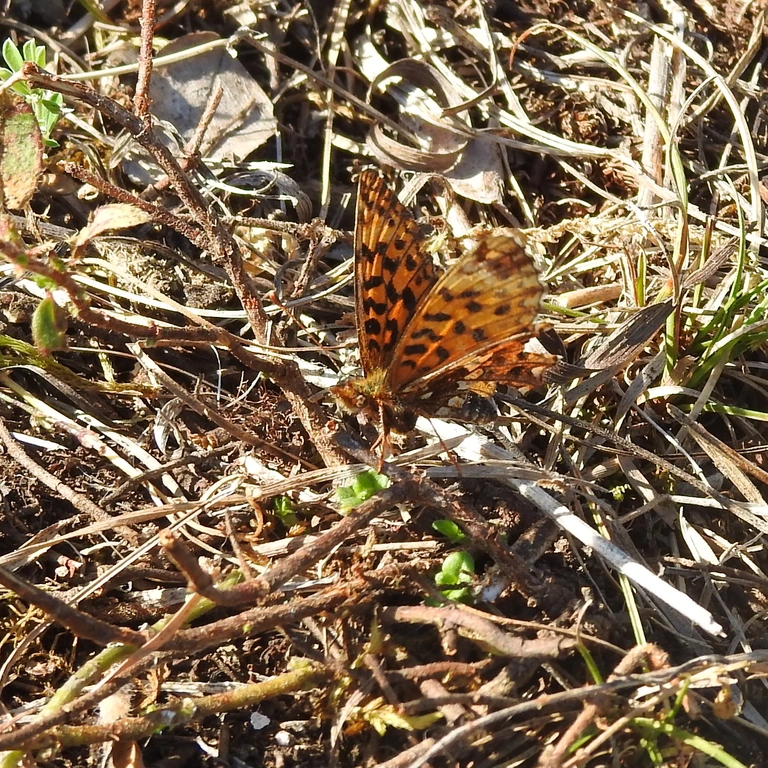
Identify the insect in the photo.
Boloria dia
